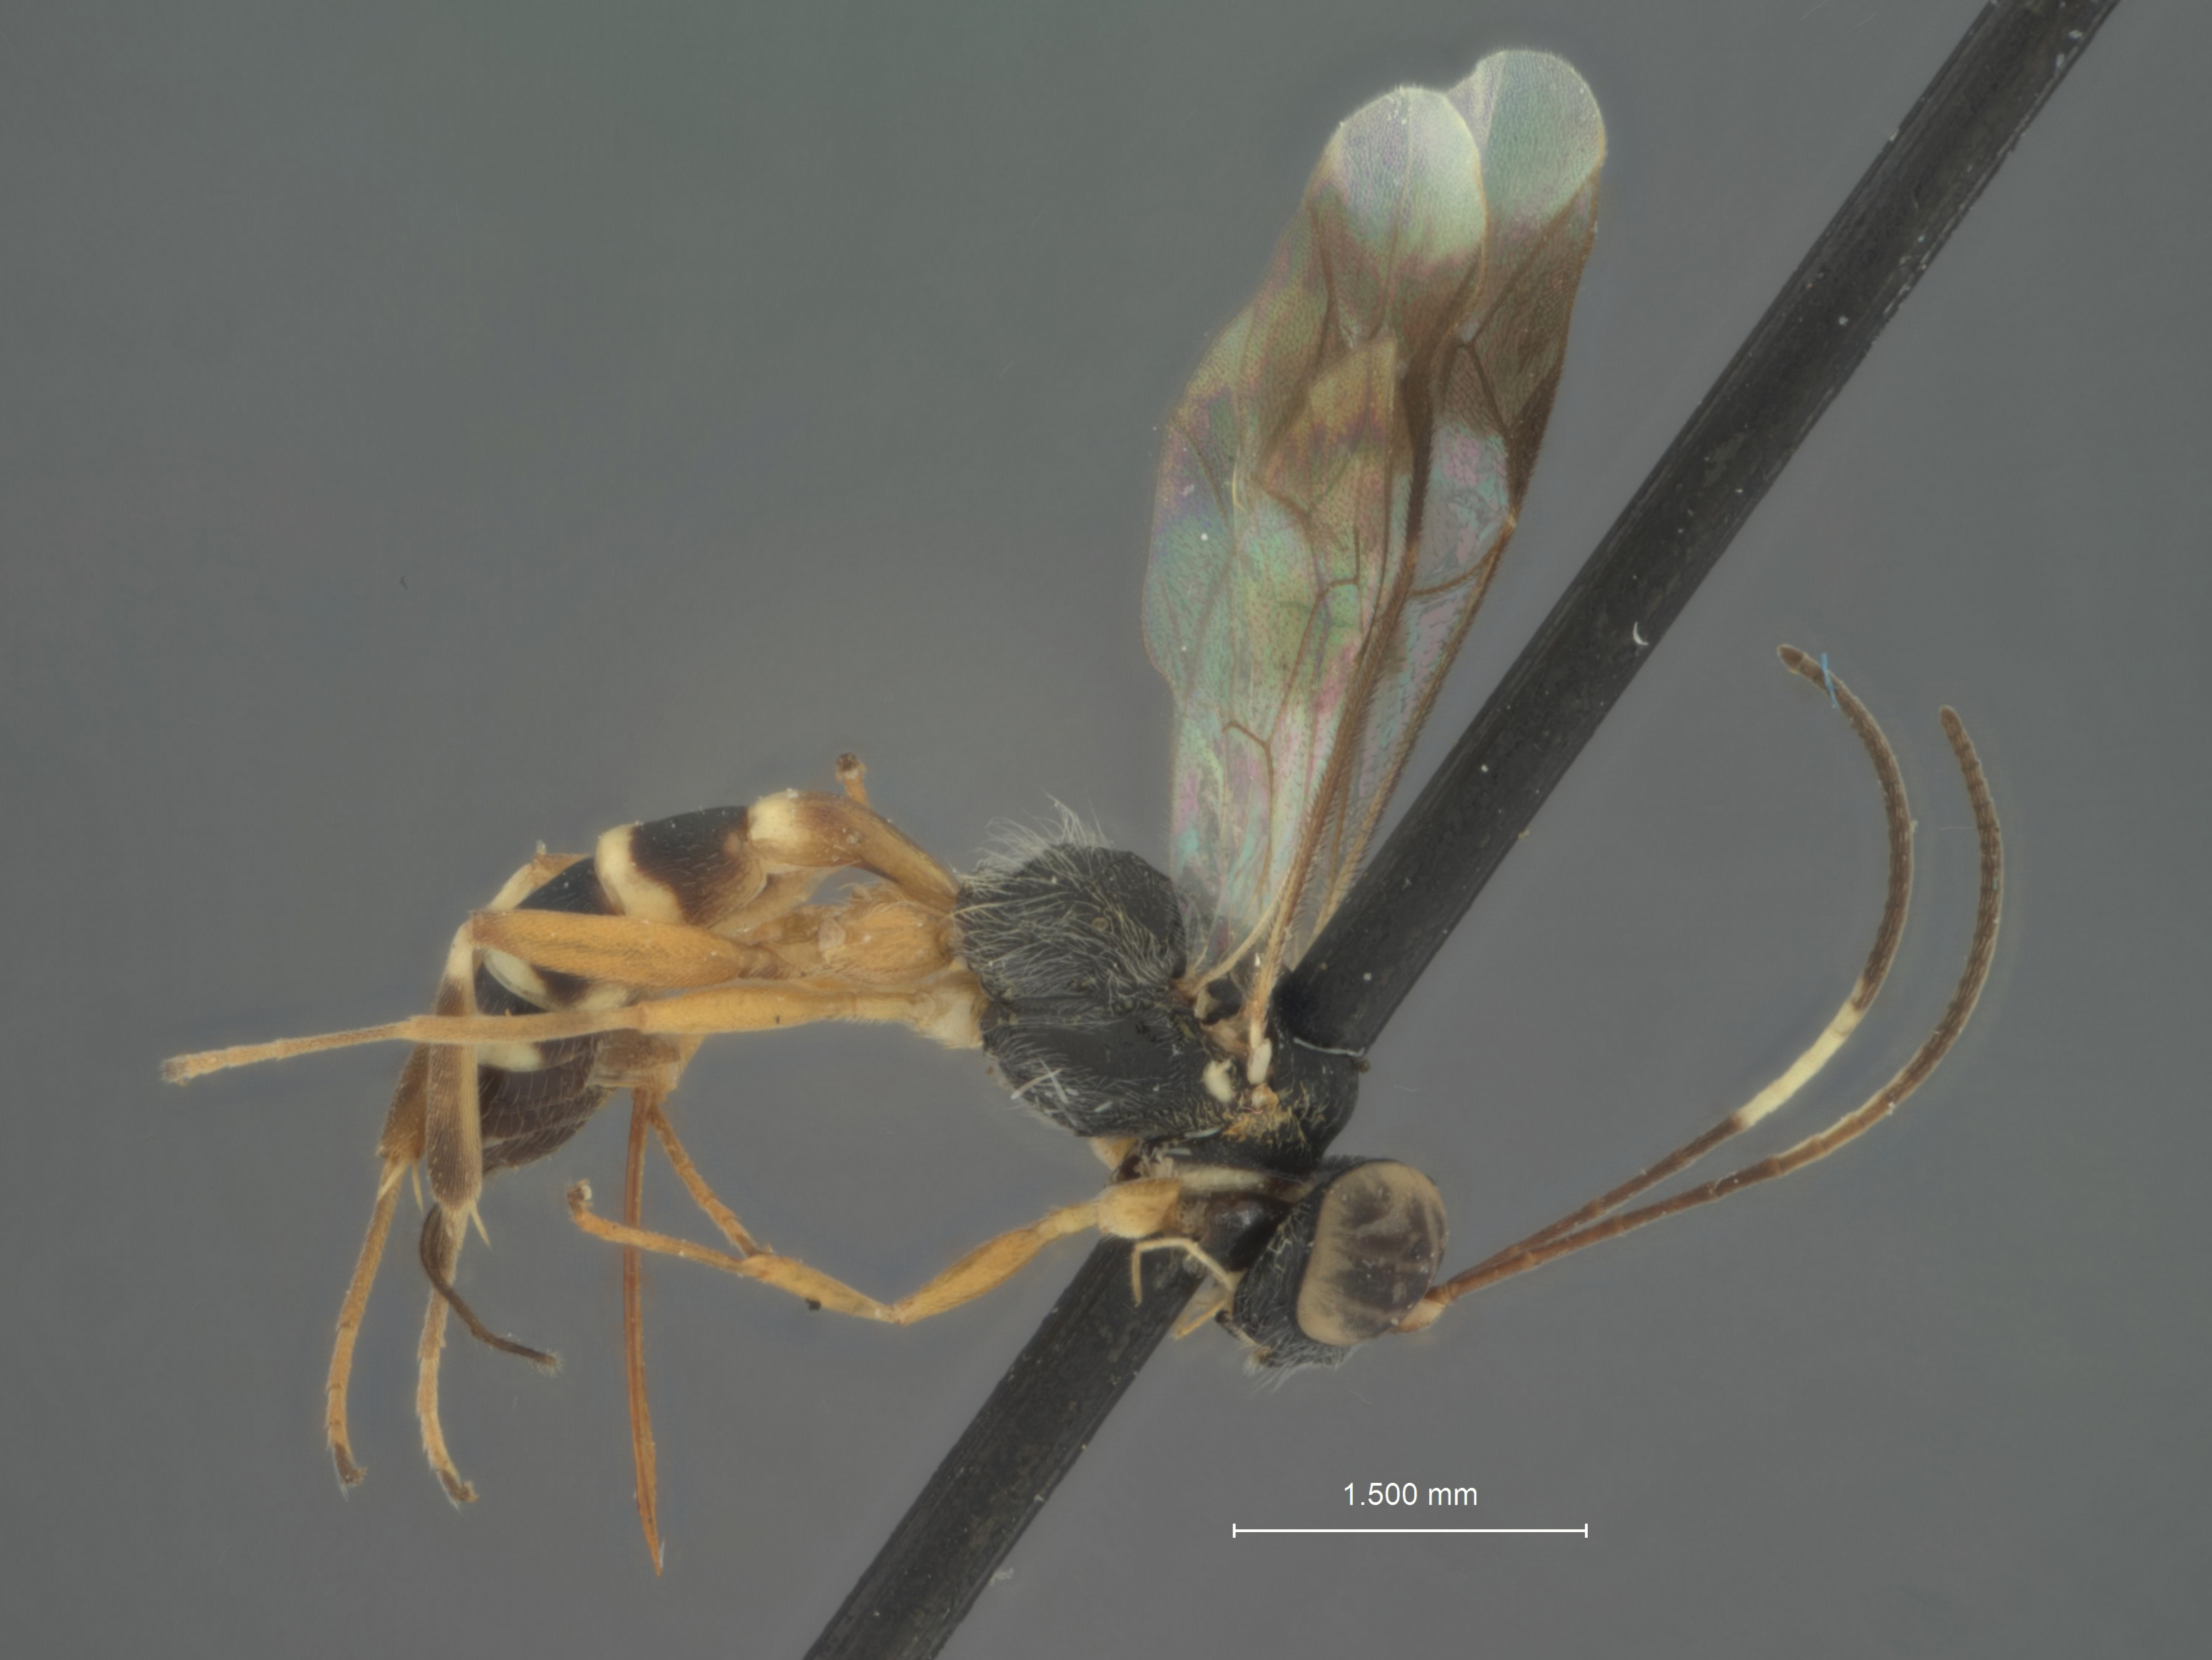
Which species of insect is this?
Hemiteles brachycyttari
